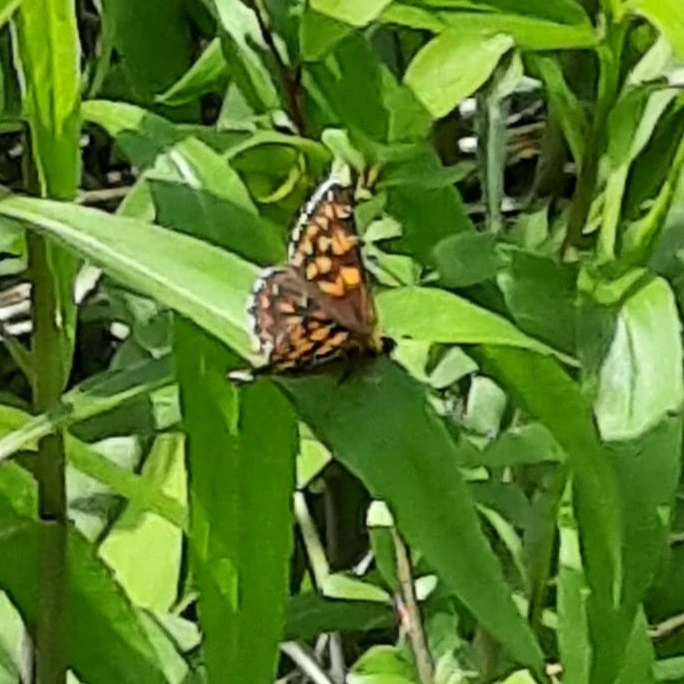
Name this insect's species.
Hamearis lucina
